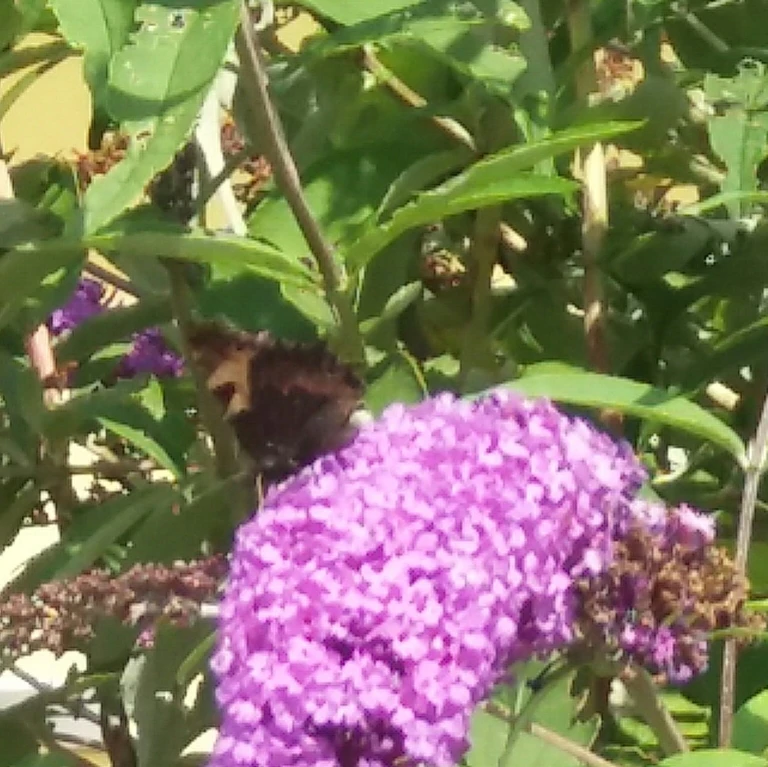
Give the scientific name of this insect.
Aglais urticae
